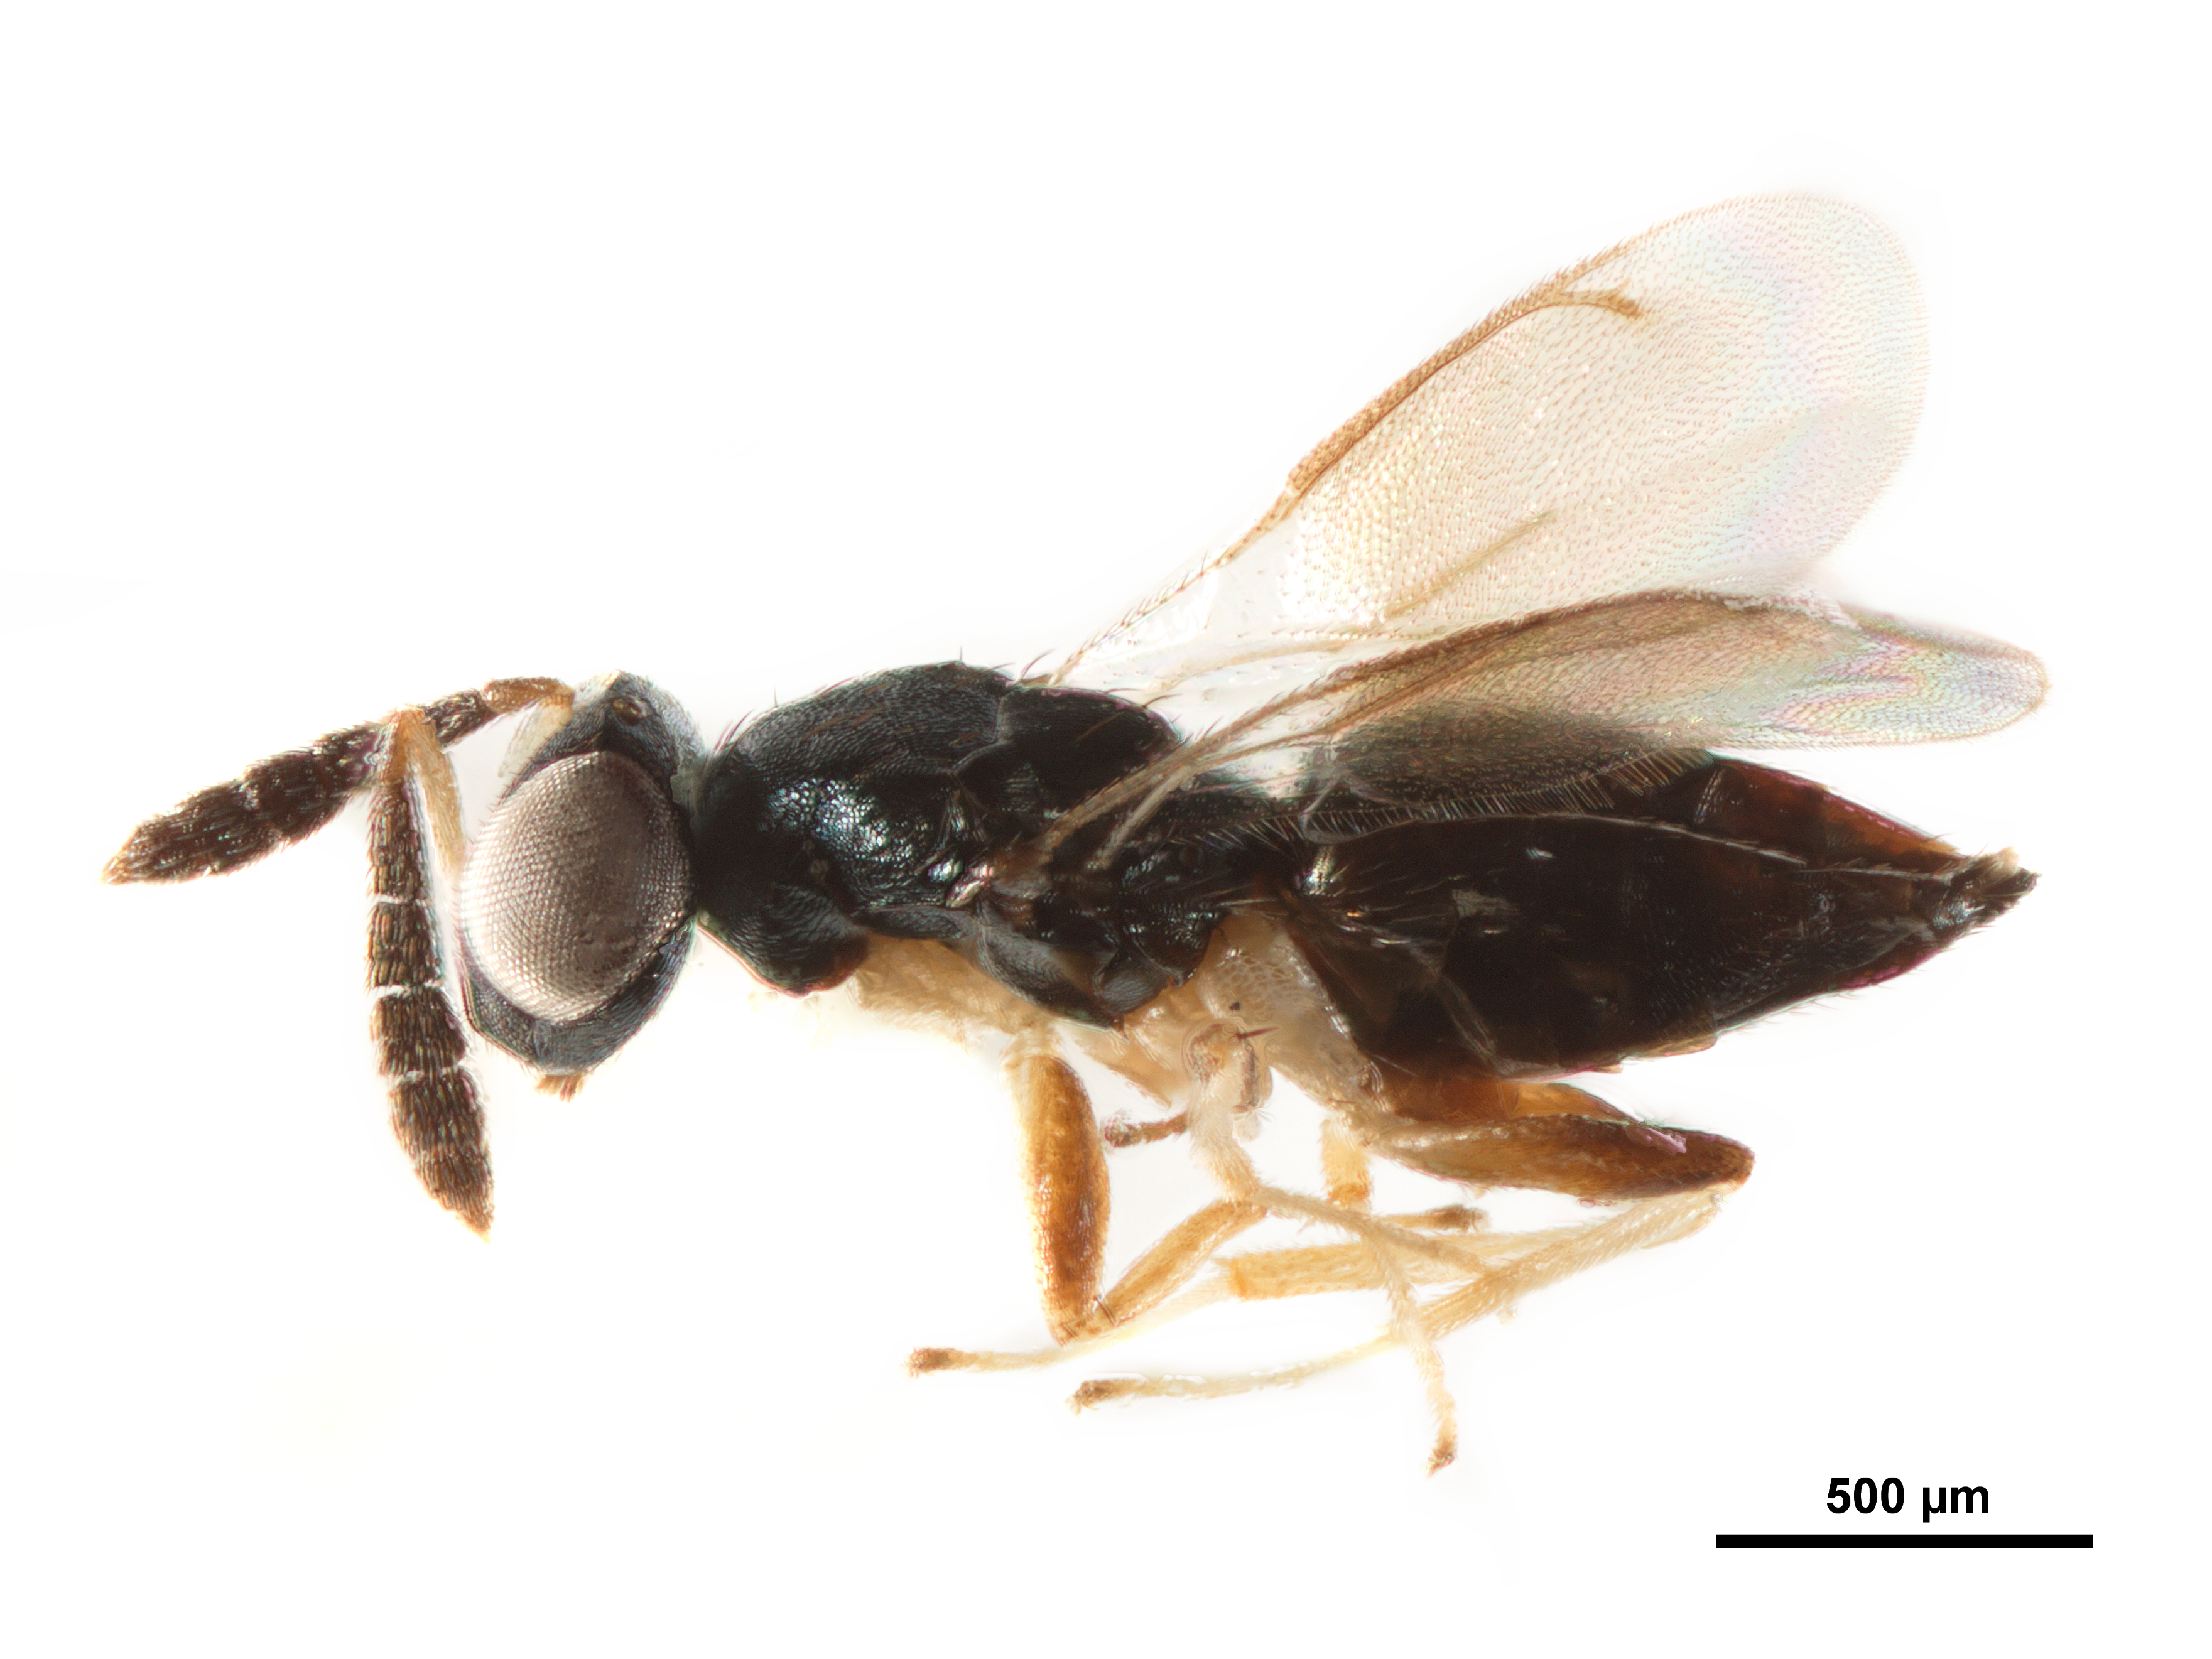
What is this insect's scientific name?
Dahlbominus fuscipennis
